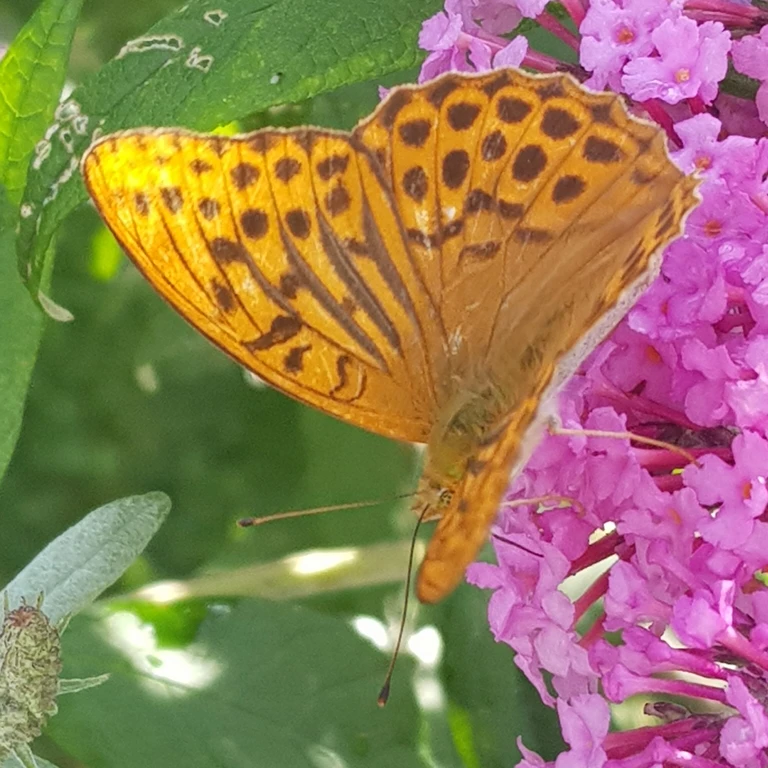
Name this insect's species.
Argynnis paphia
